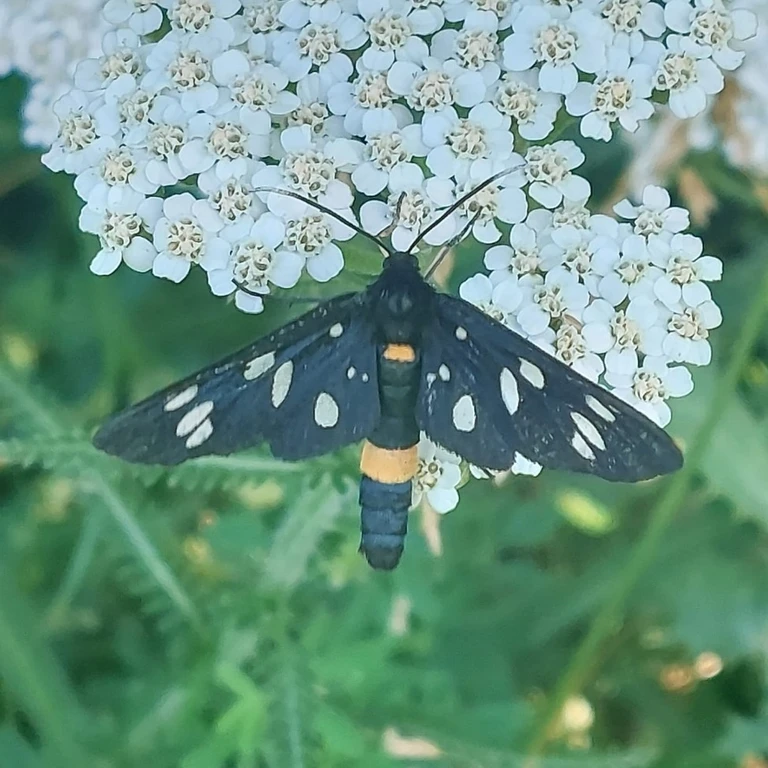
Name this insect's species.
Amata phegea
